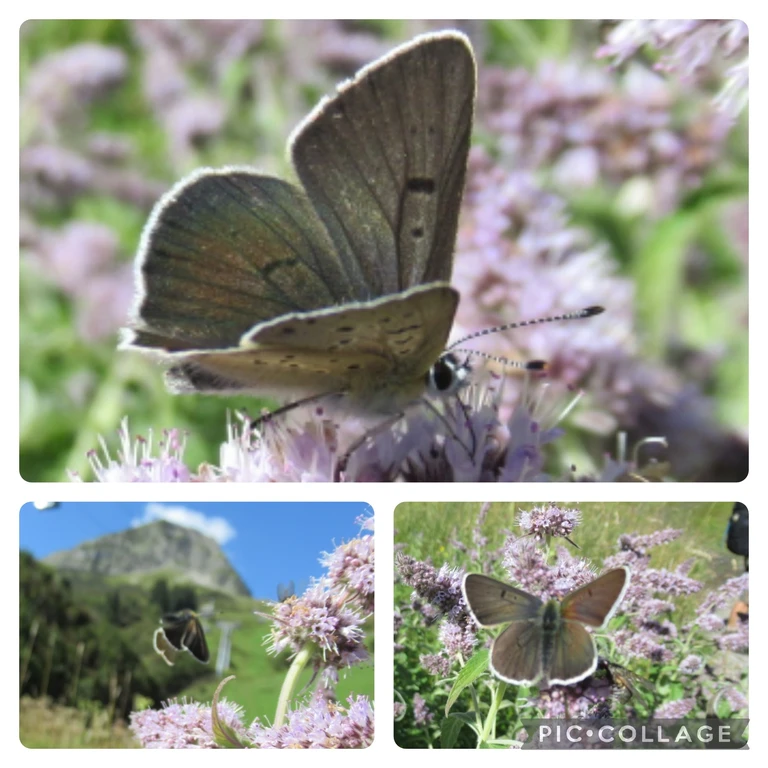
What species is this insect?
Lycaena tityrus (also Loweia tityrus)
